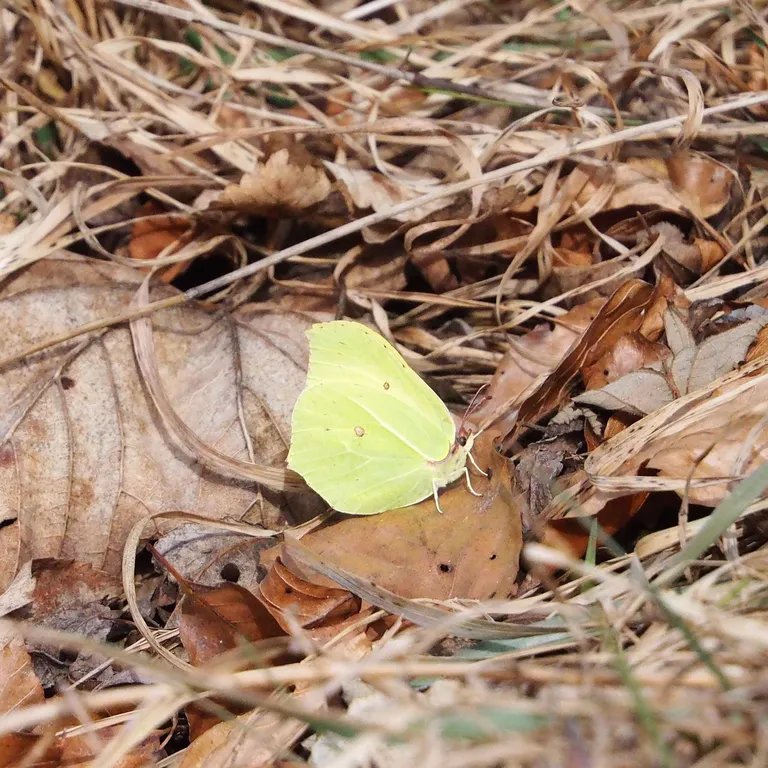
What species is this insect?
Gonepteryx rhamni
